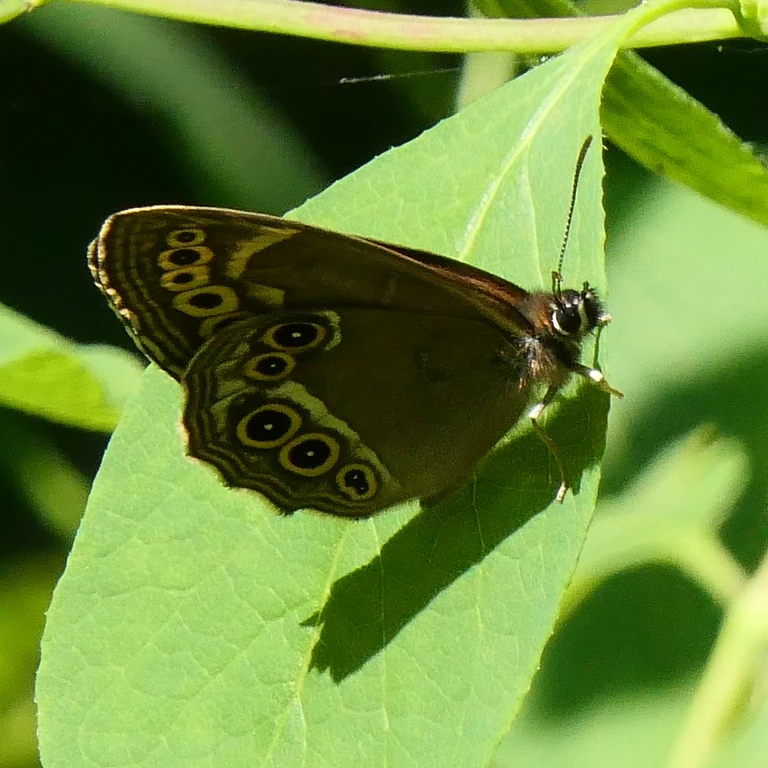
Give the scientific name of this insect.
Lopinga achine (also Pararge achine)
